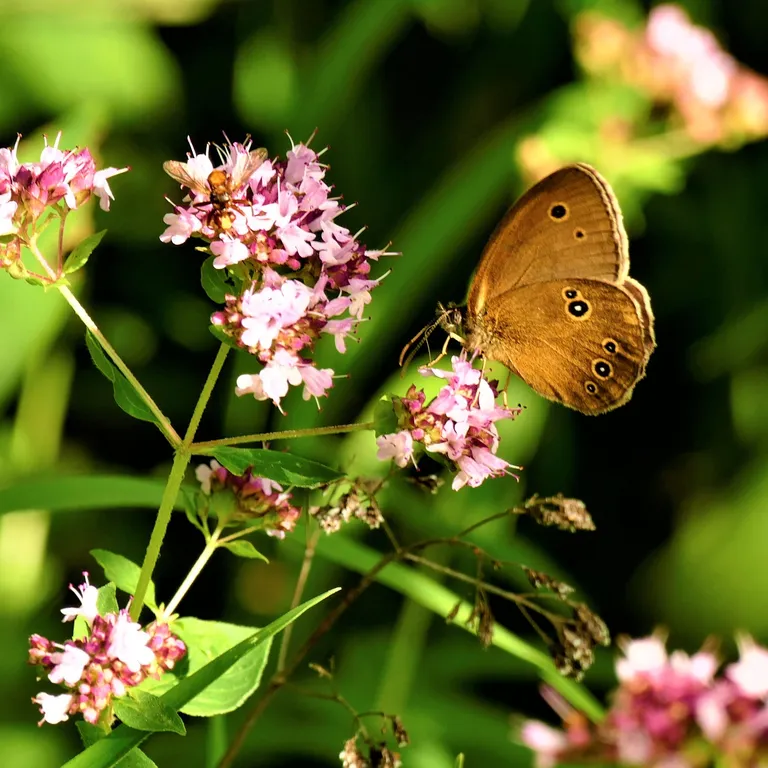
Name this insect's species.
Aphantopus hyperantus
